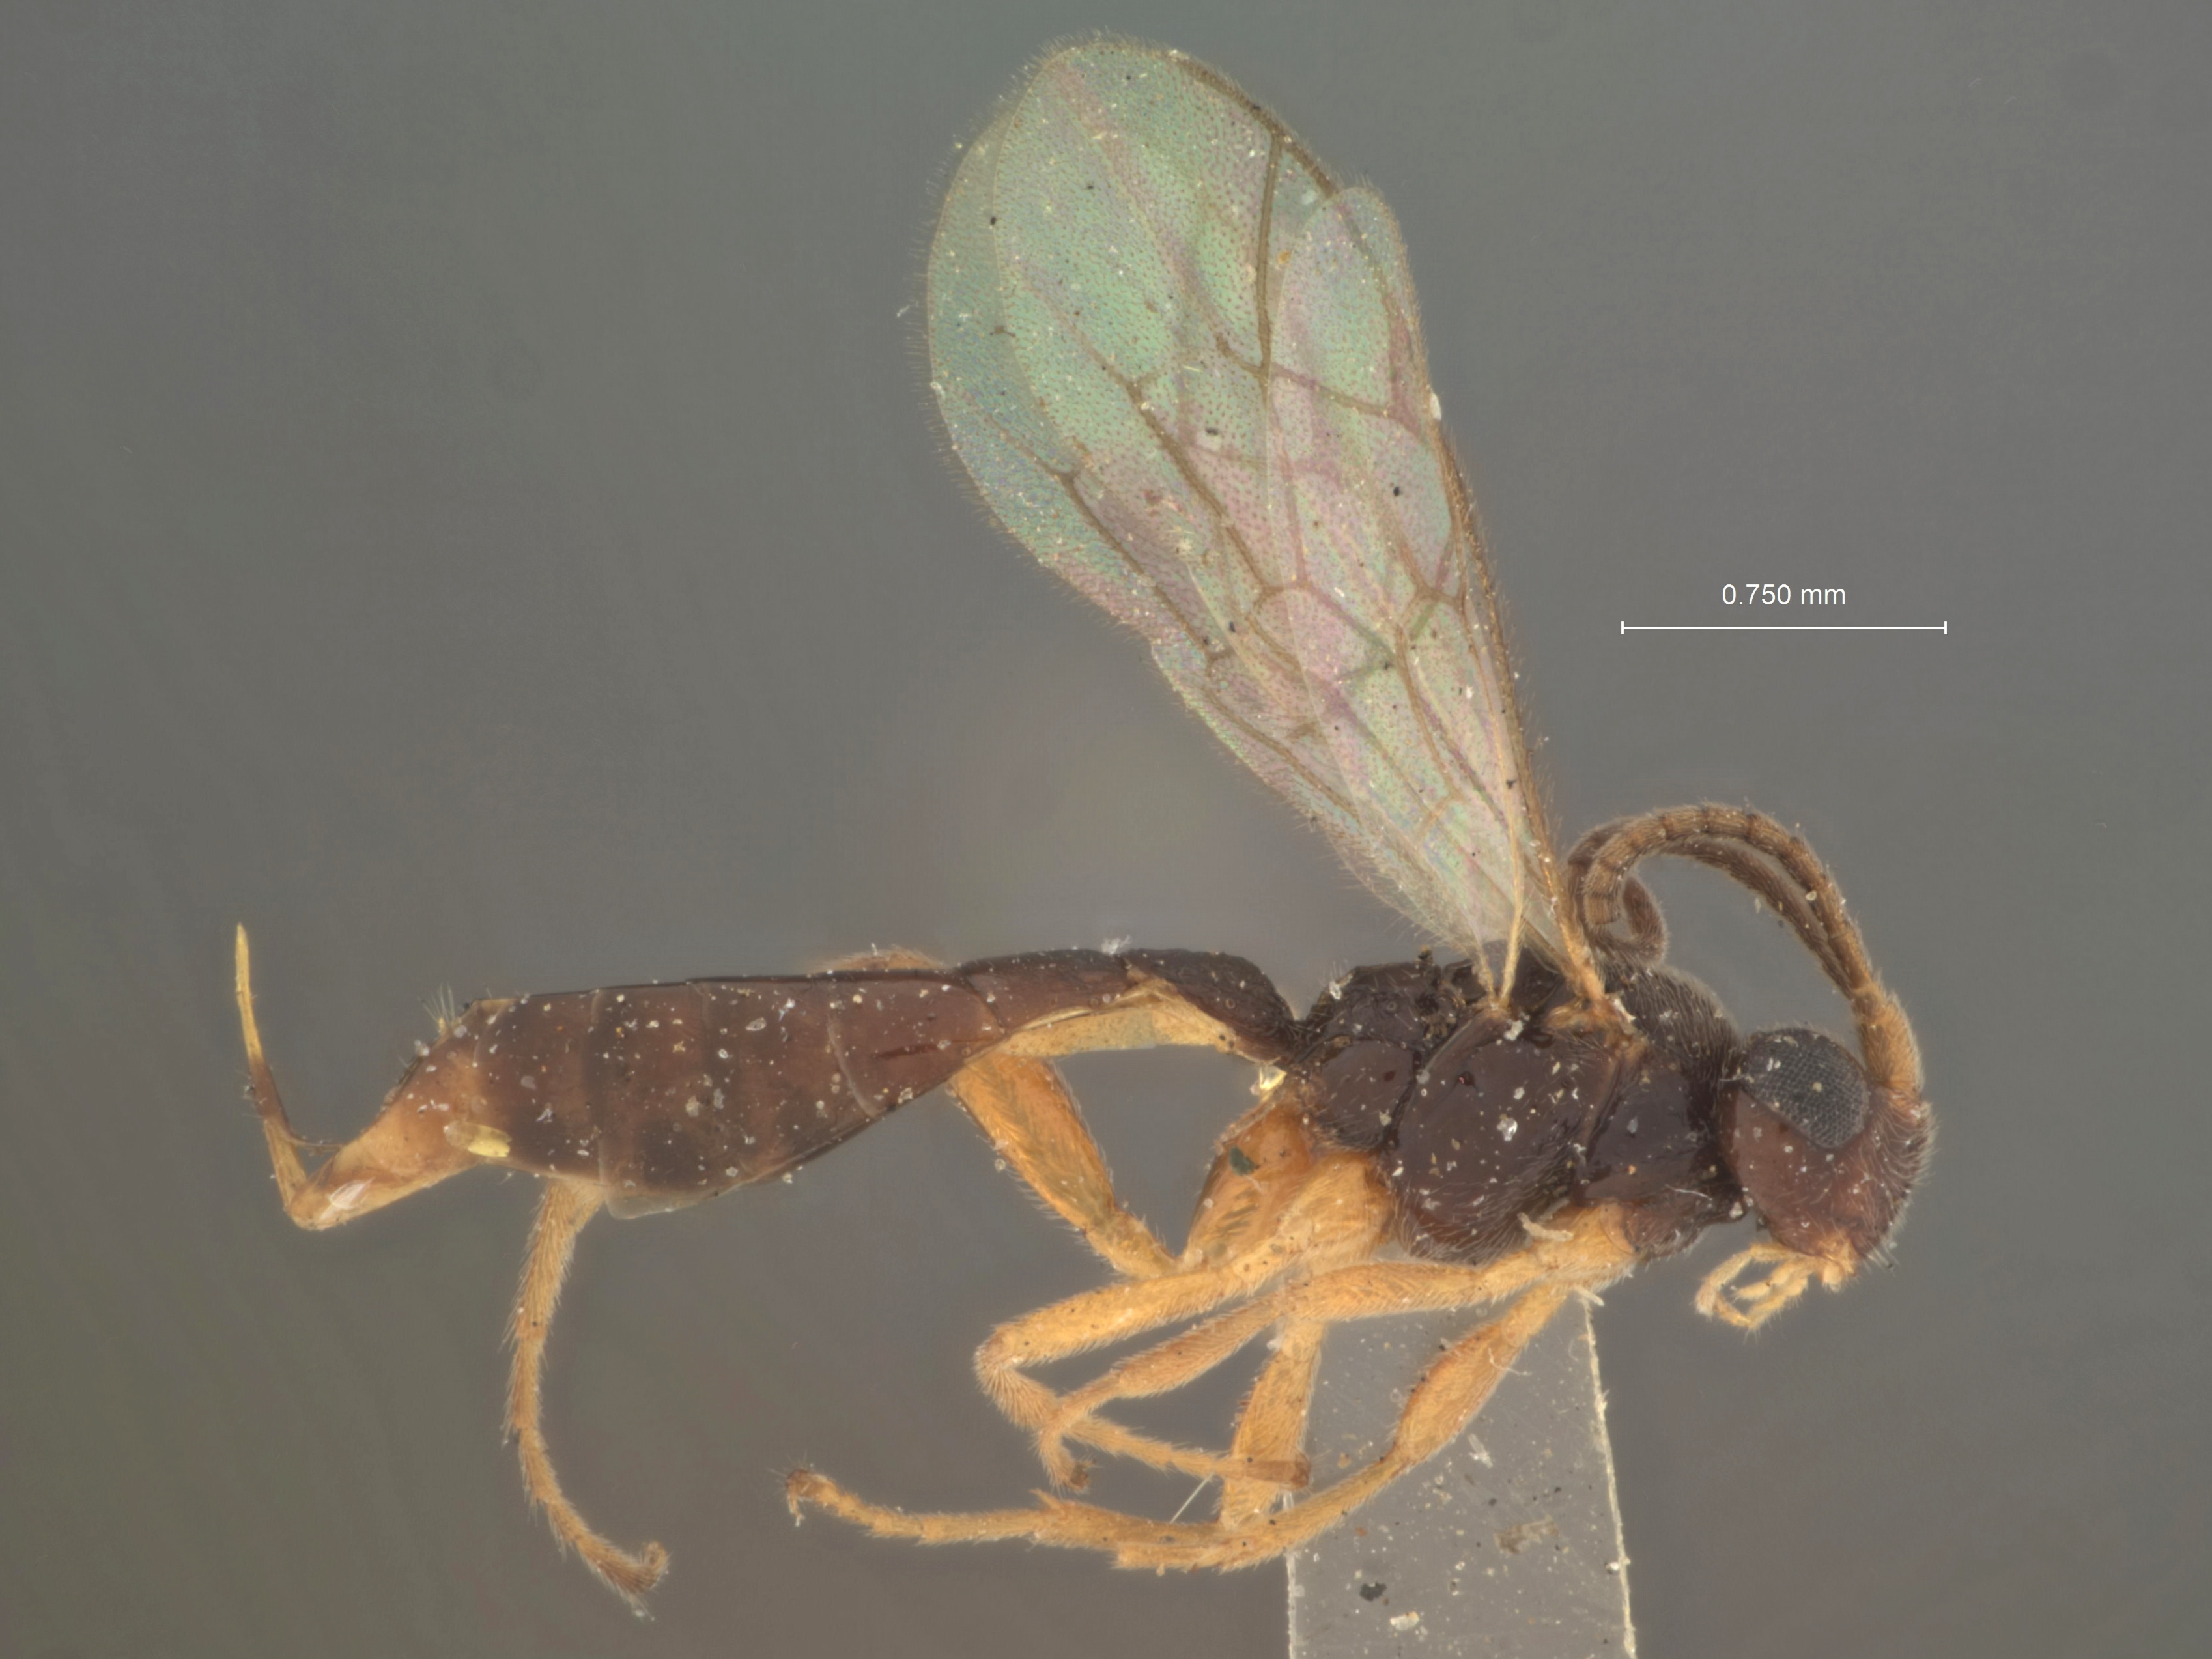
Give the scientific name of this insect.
Stenomacrus hastatus
